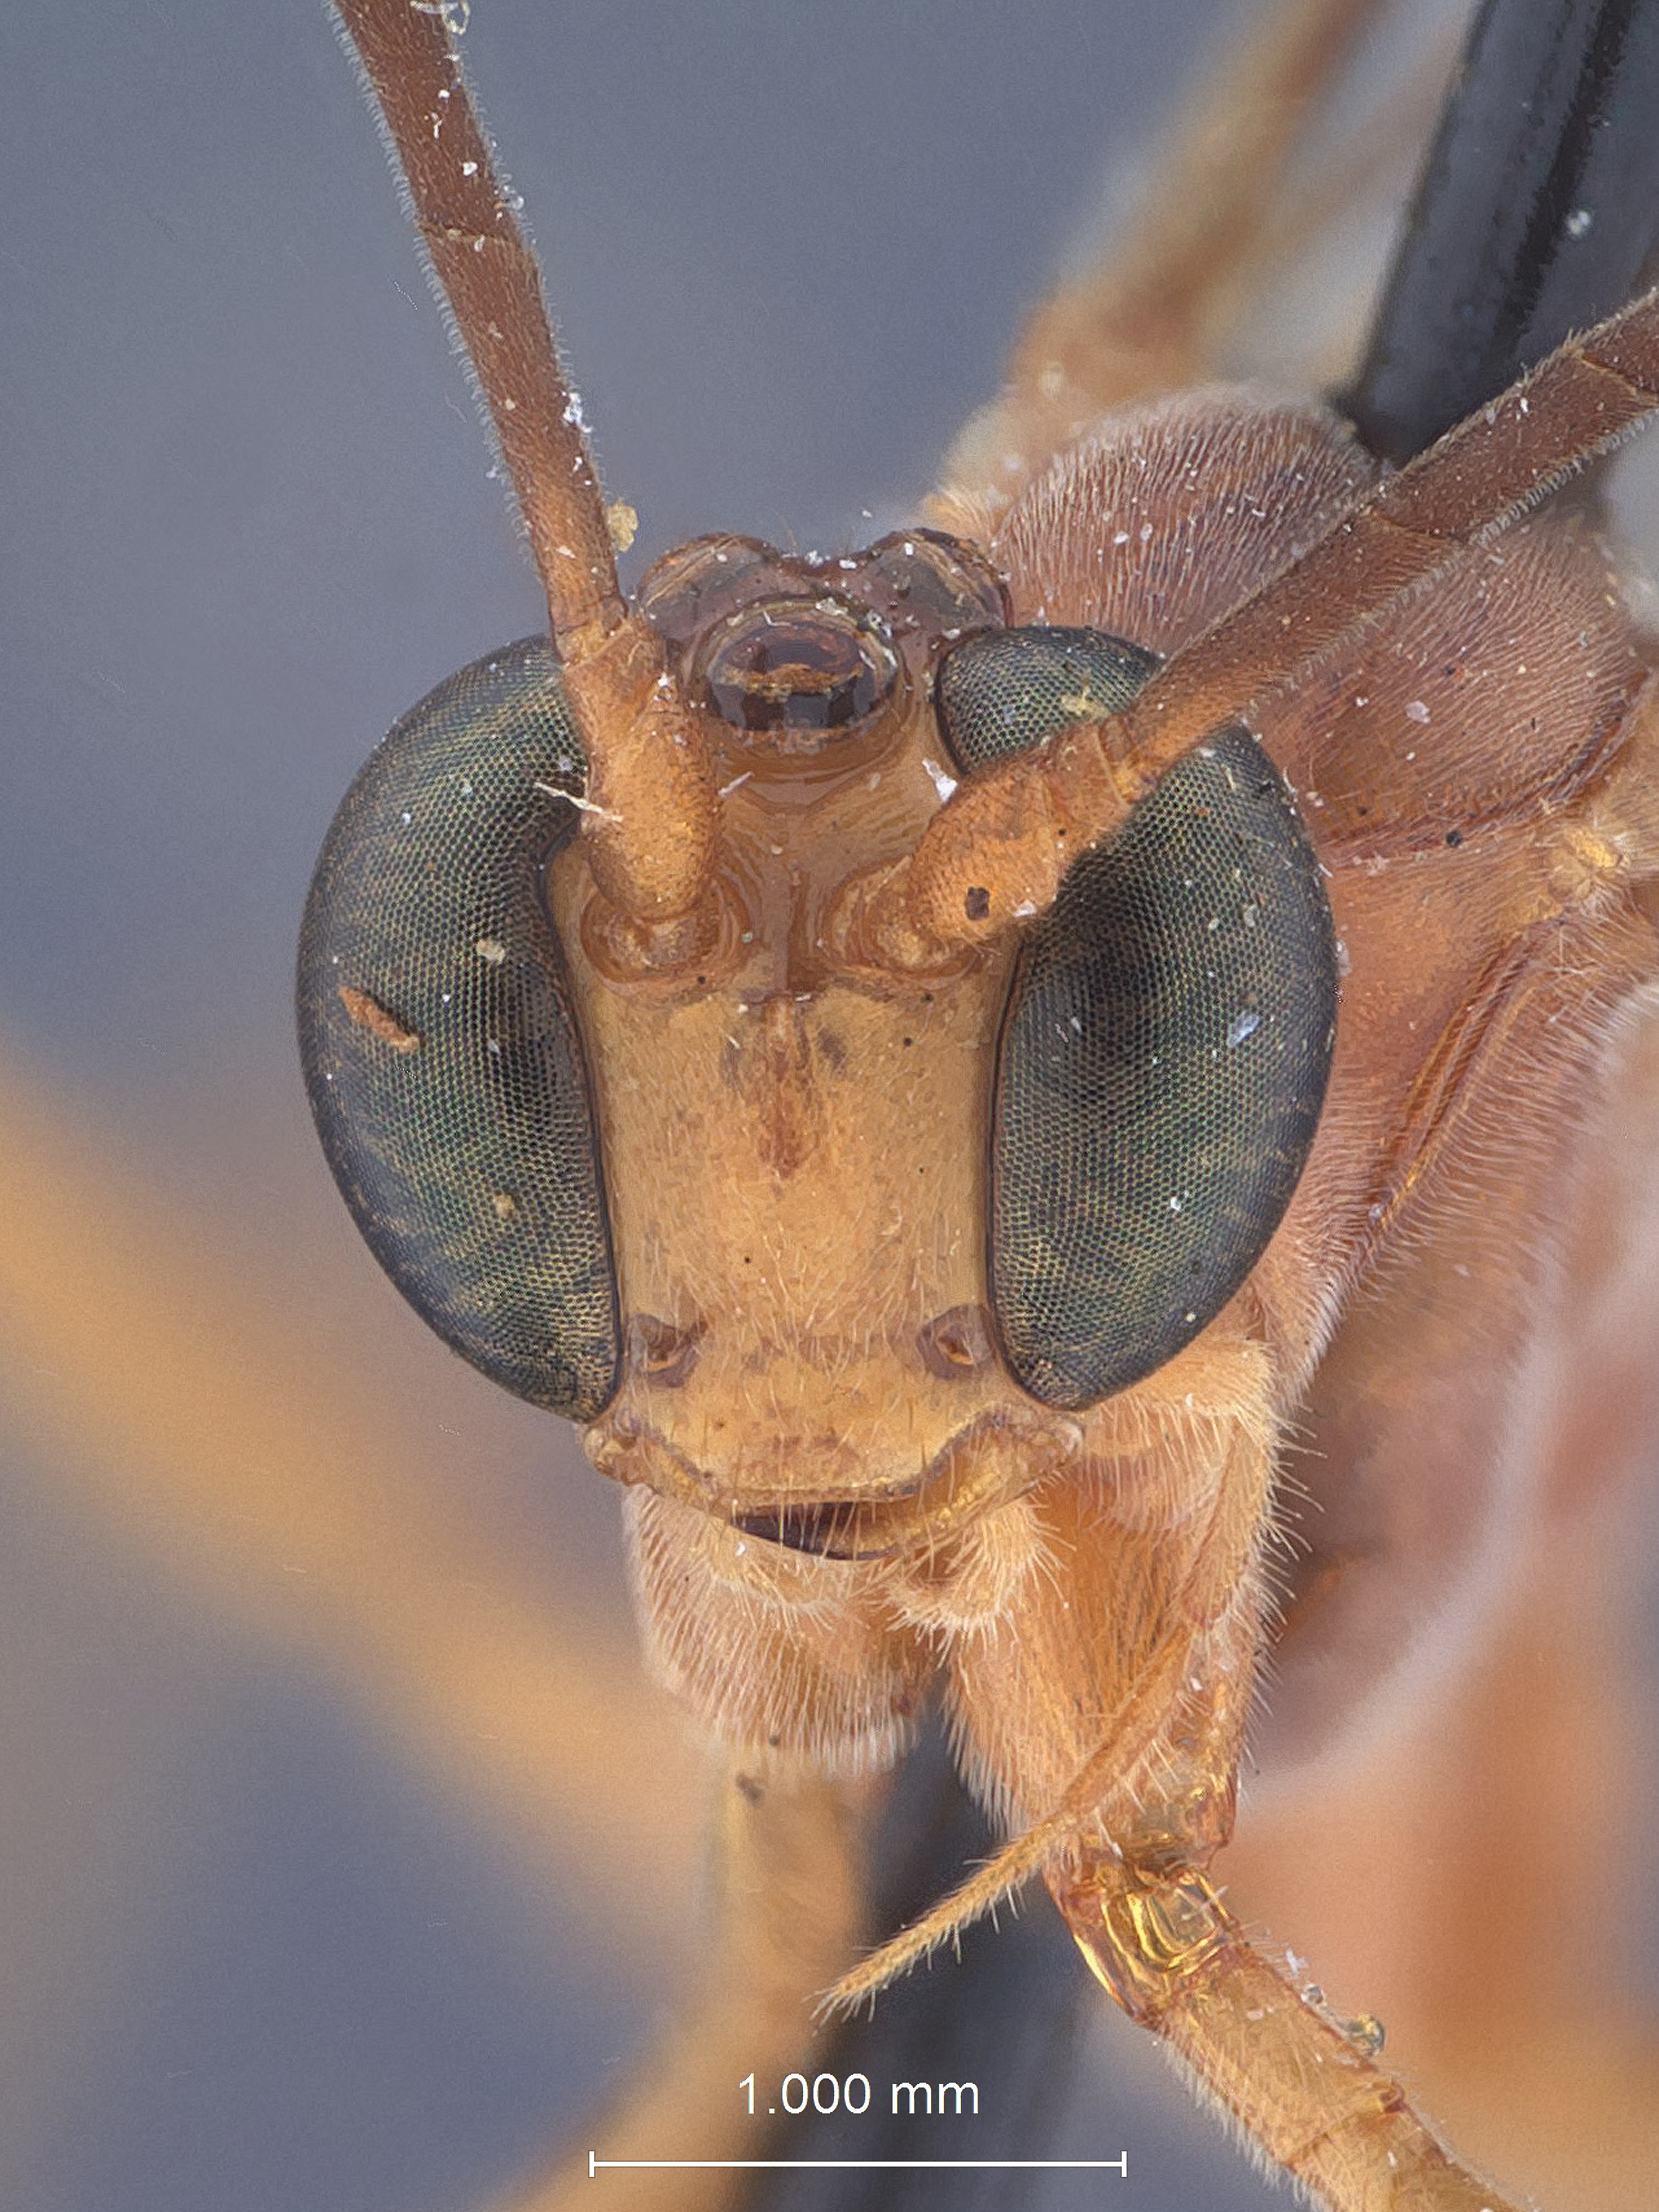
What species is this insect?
Netelia macer
